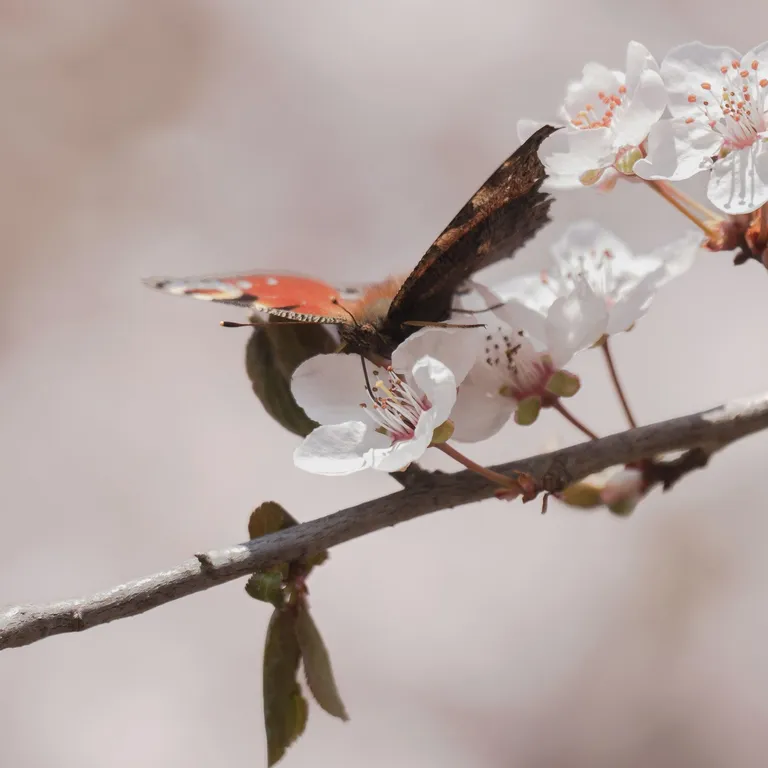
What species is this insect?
Aglais io
